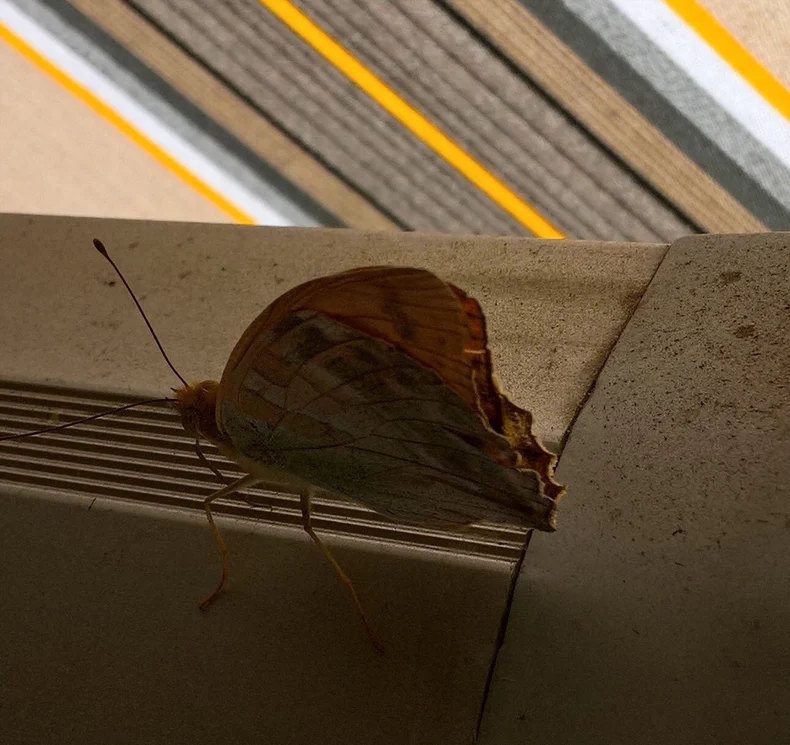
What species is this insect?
Argynnis paphia
